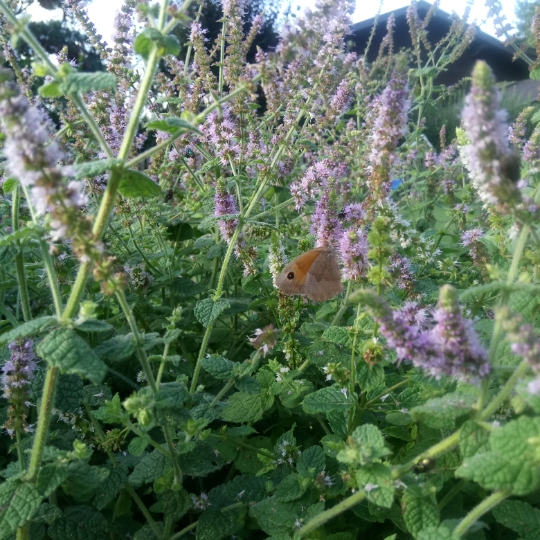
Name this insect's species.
Maniola jurtina
